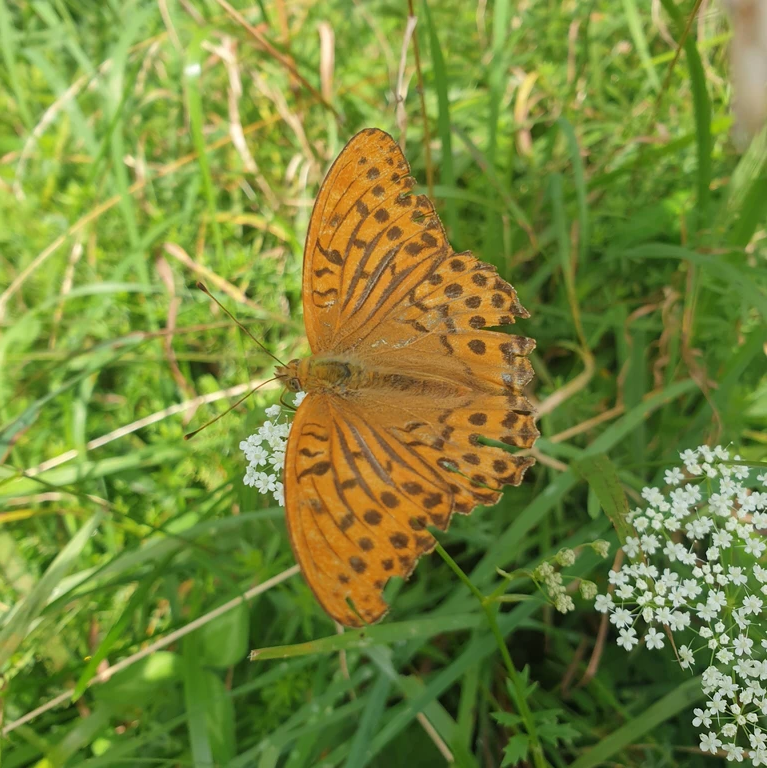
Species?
Argynnis paphia
